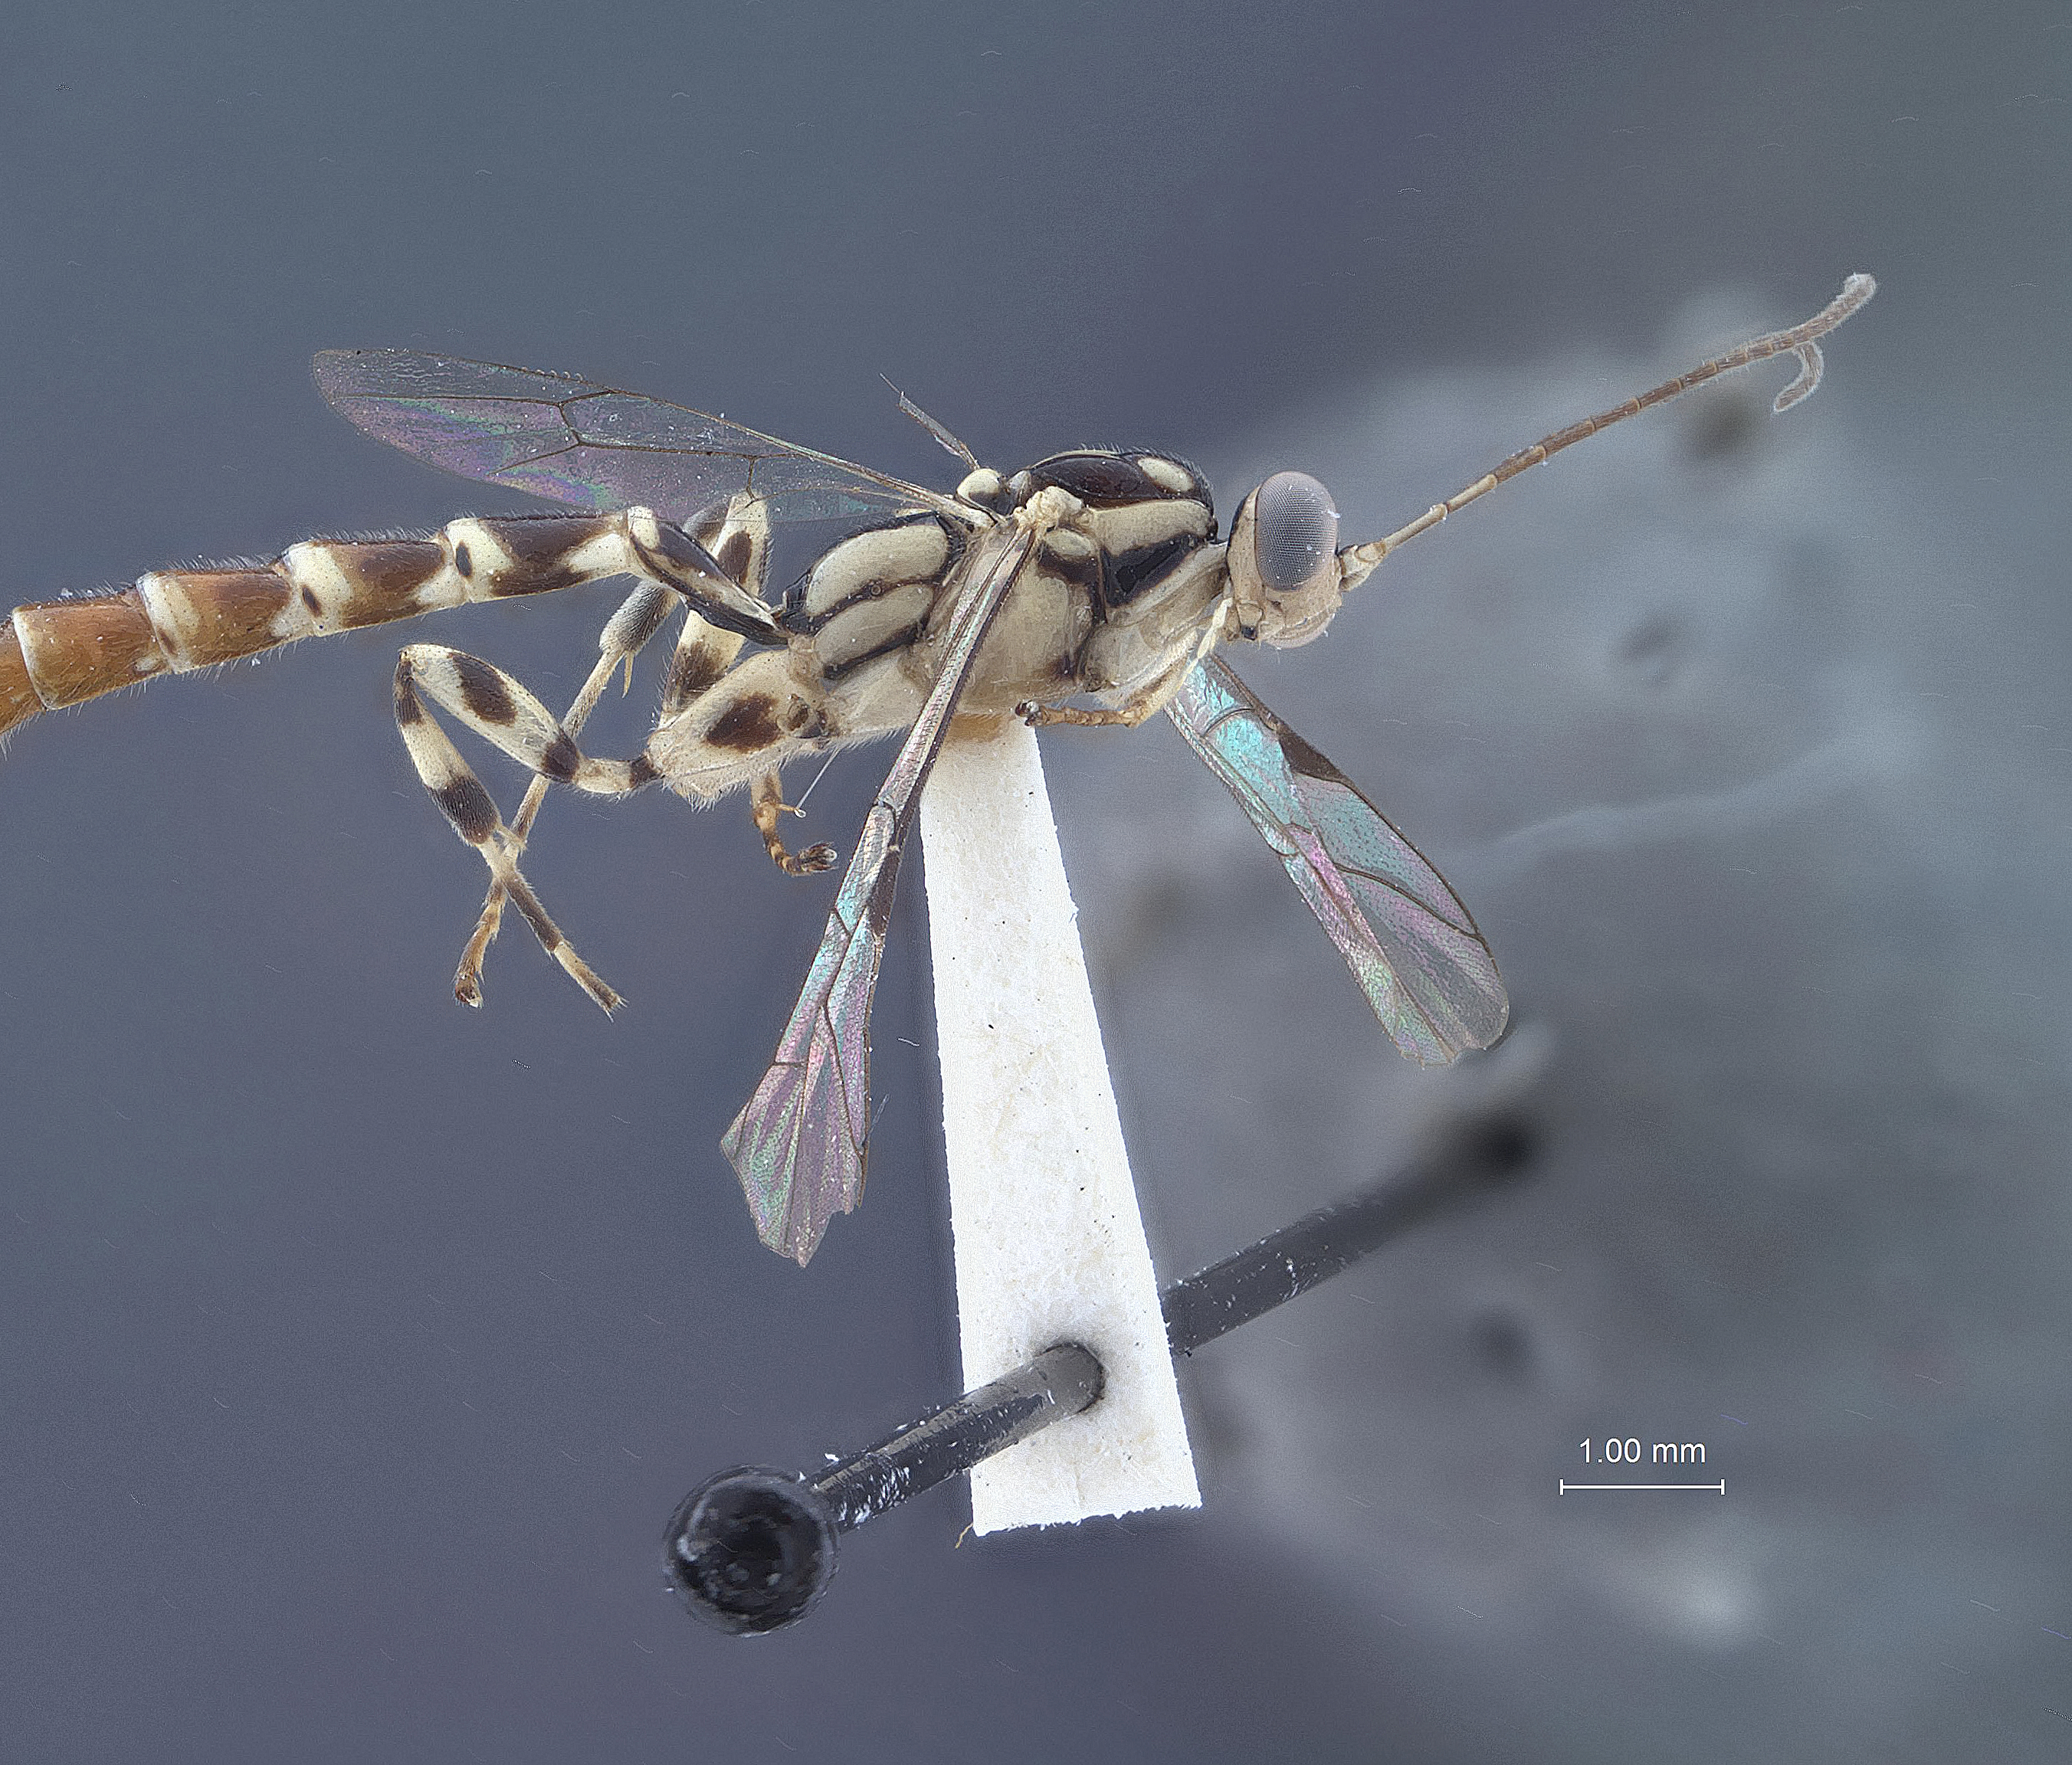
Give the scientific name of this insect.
Nomia tetrazonata (also Clistopyga aenigmatica)
